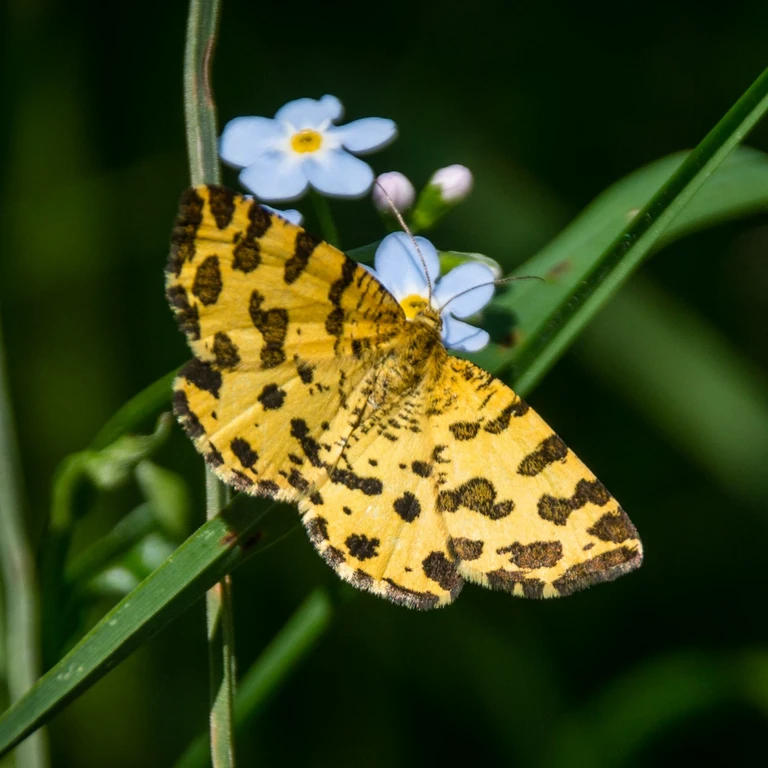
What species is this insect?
Pseudopanthera macularia
